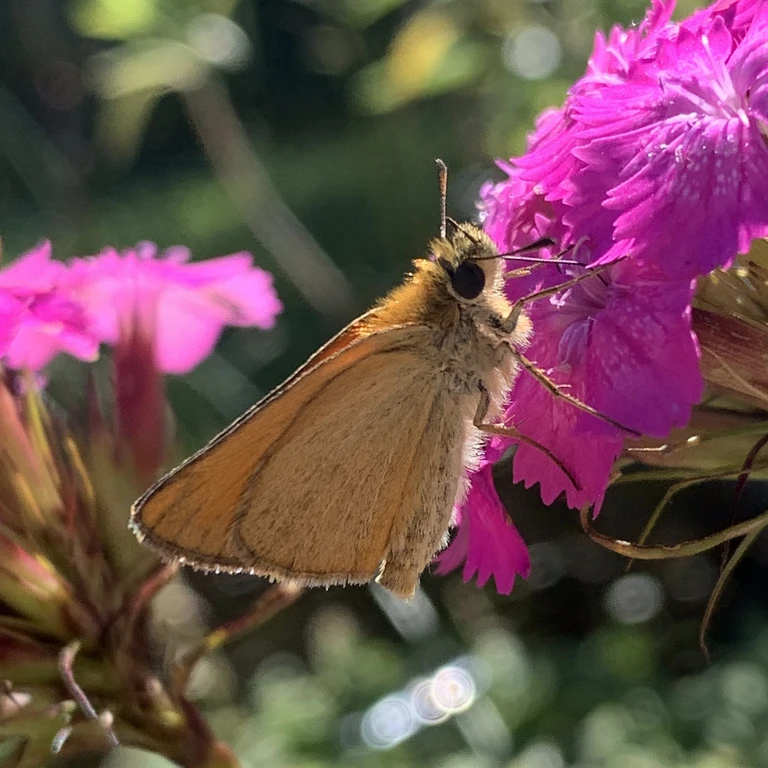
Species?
Thymelicus lineola
